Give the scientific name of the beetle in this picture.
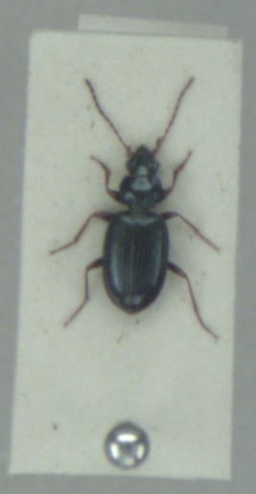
Bembidion deletum
